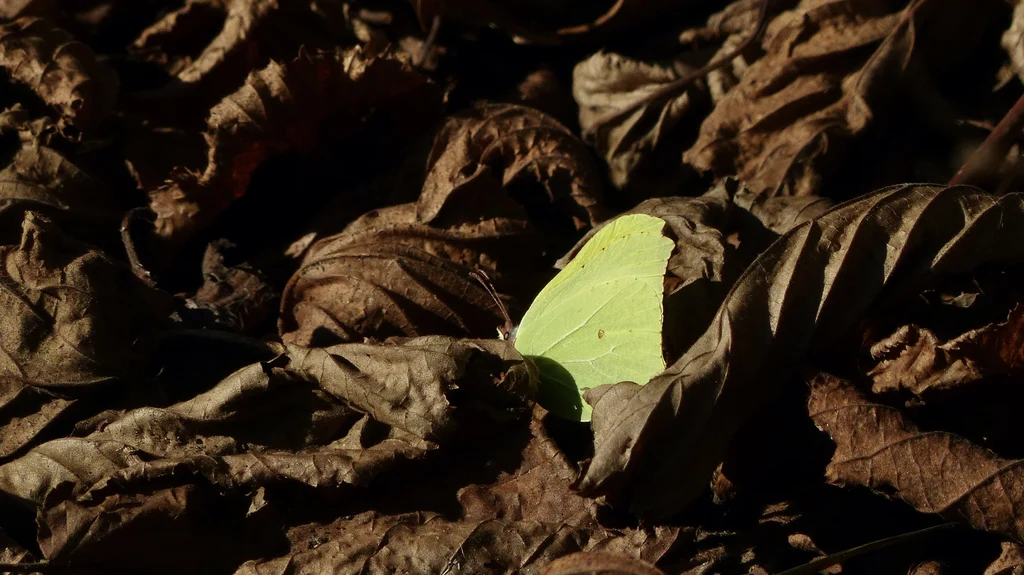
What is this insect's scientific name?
Gonepteryx rhamni
